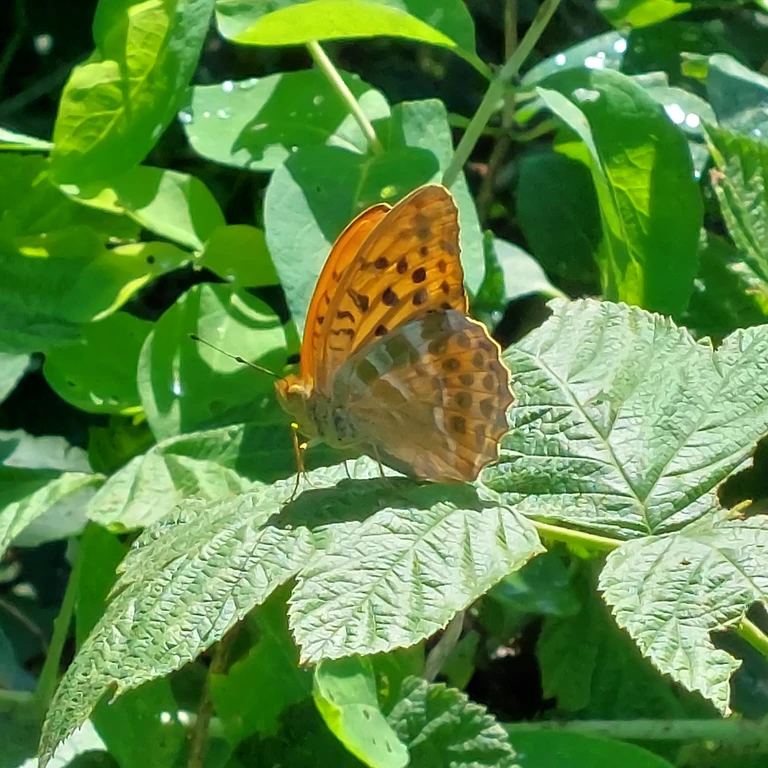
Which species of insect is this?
Argynnis paphia
